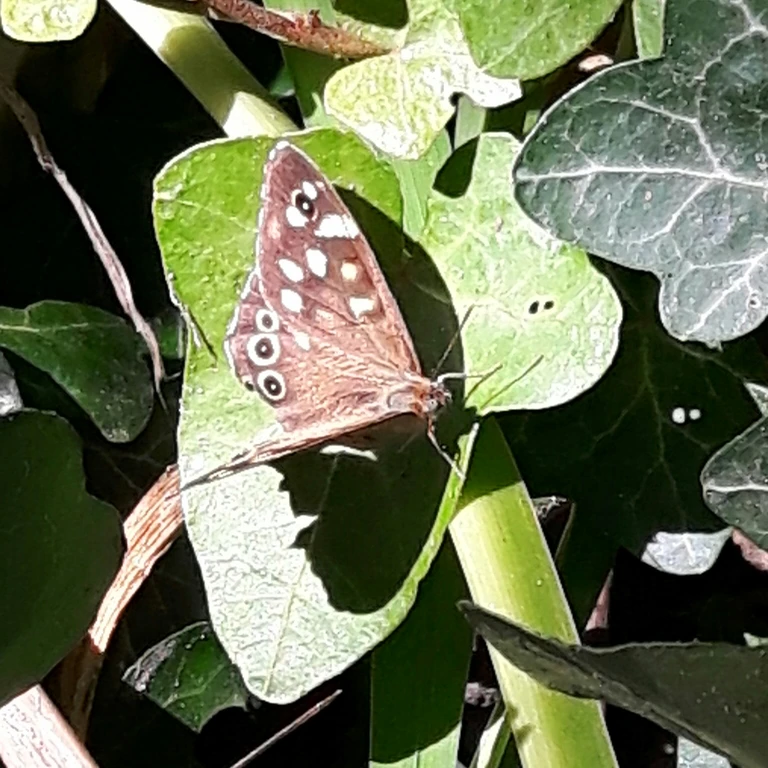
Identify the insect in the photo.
Pararge aegeria
